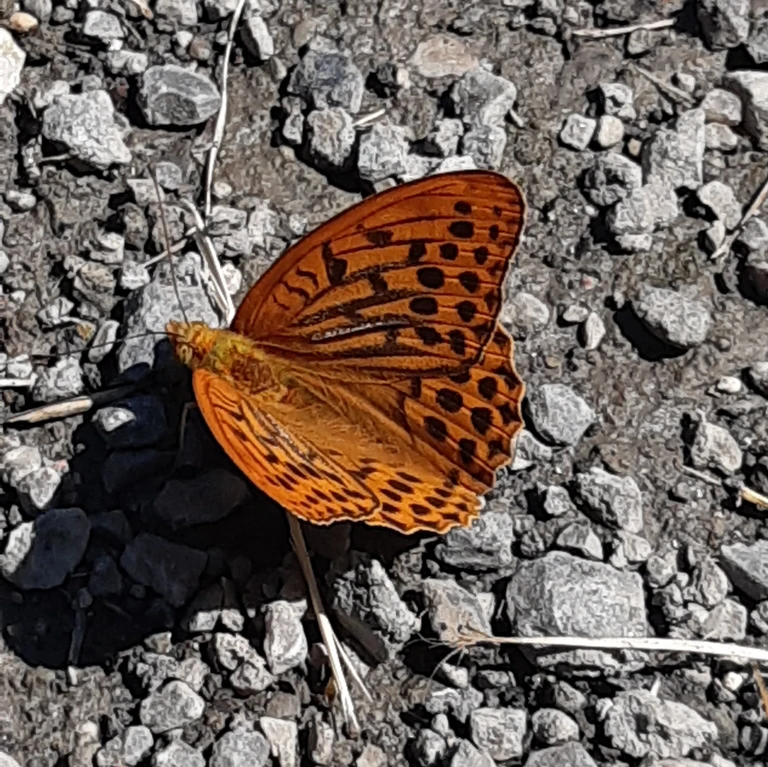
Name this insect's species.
Argynnis paphia
